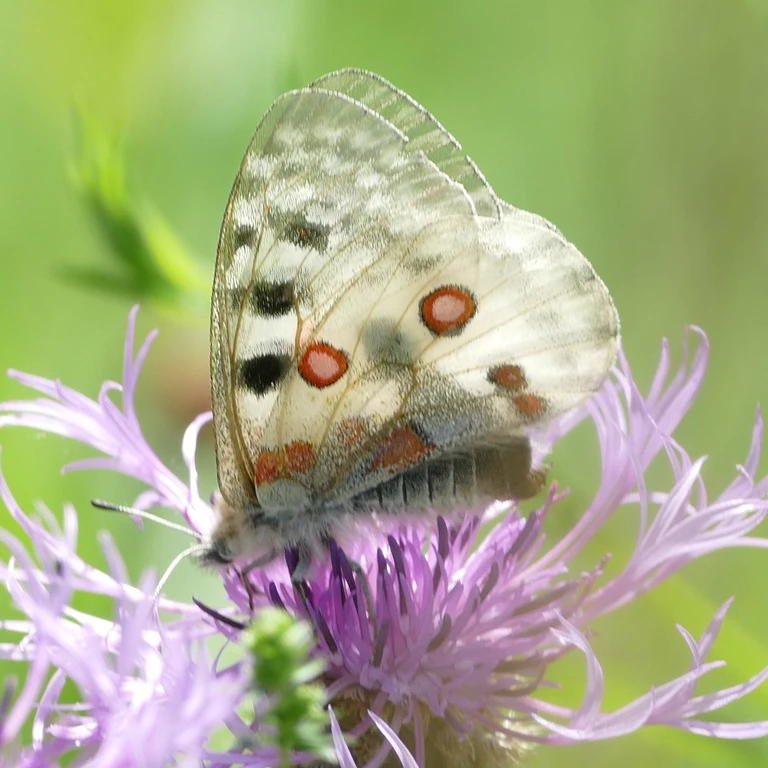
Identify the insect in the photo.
Parnassius apollo
